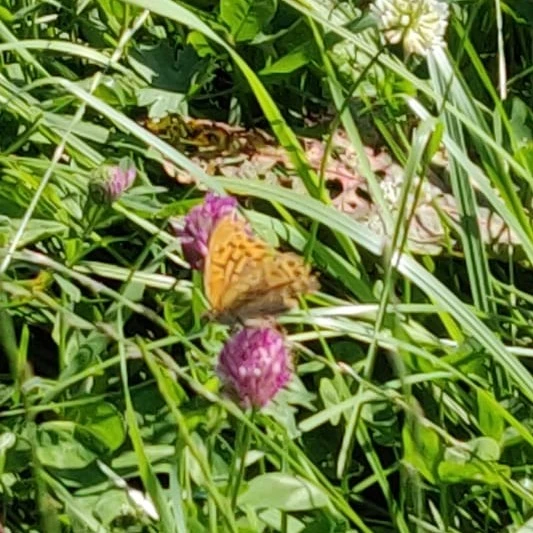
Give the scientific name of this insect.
Argynnis paphia
